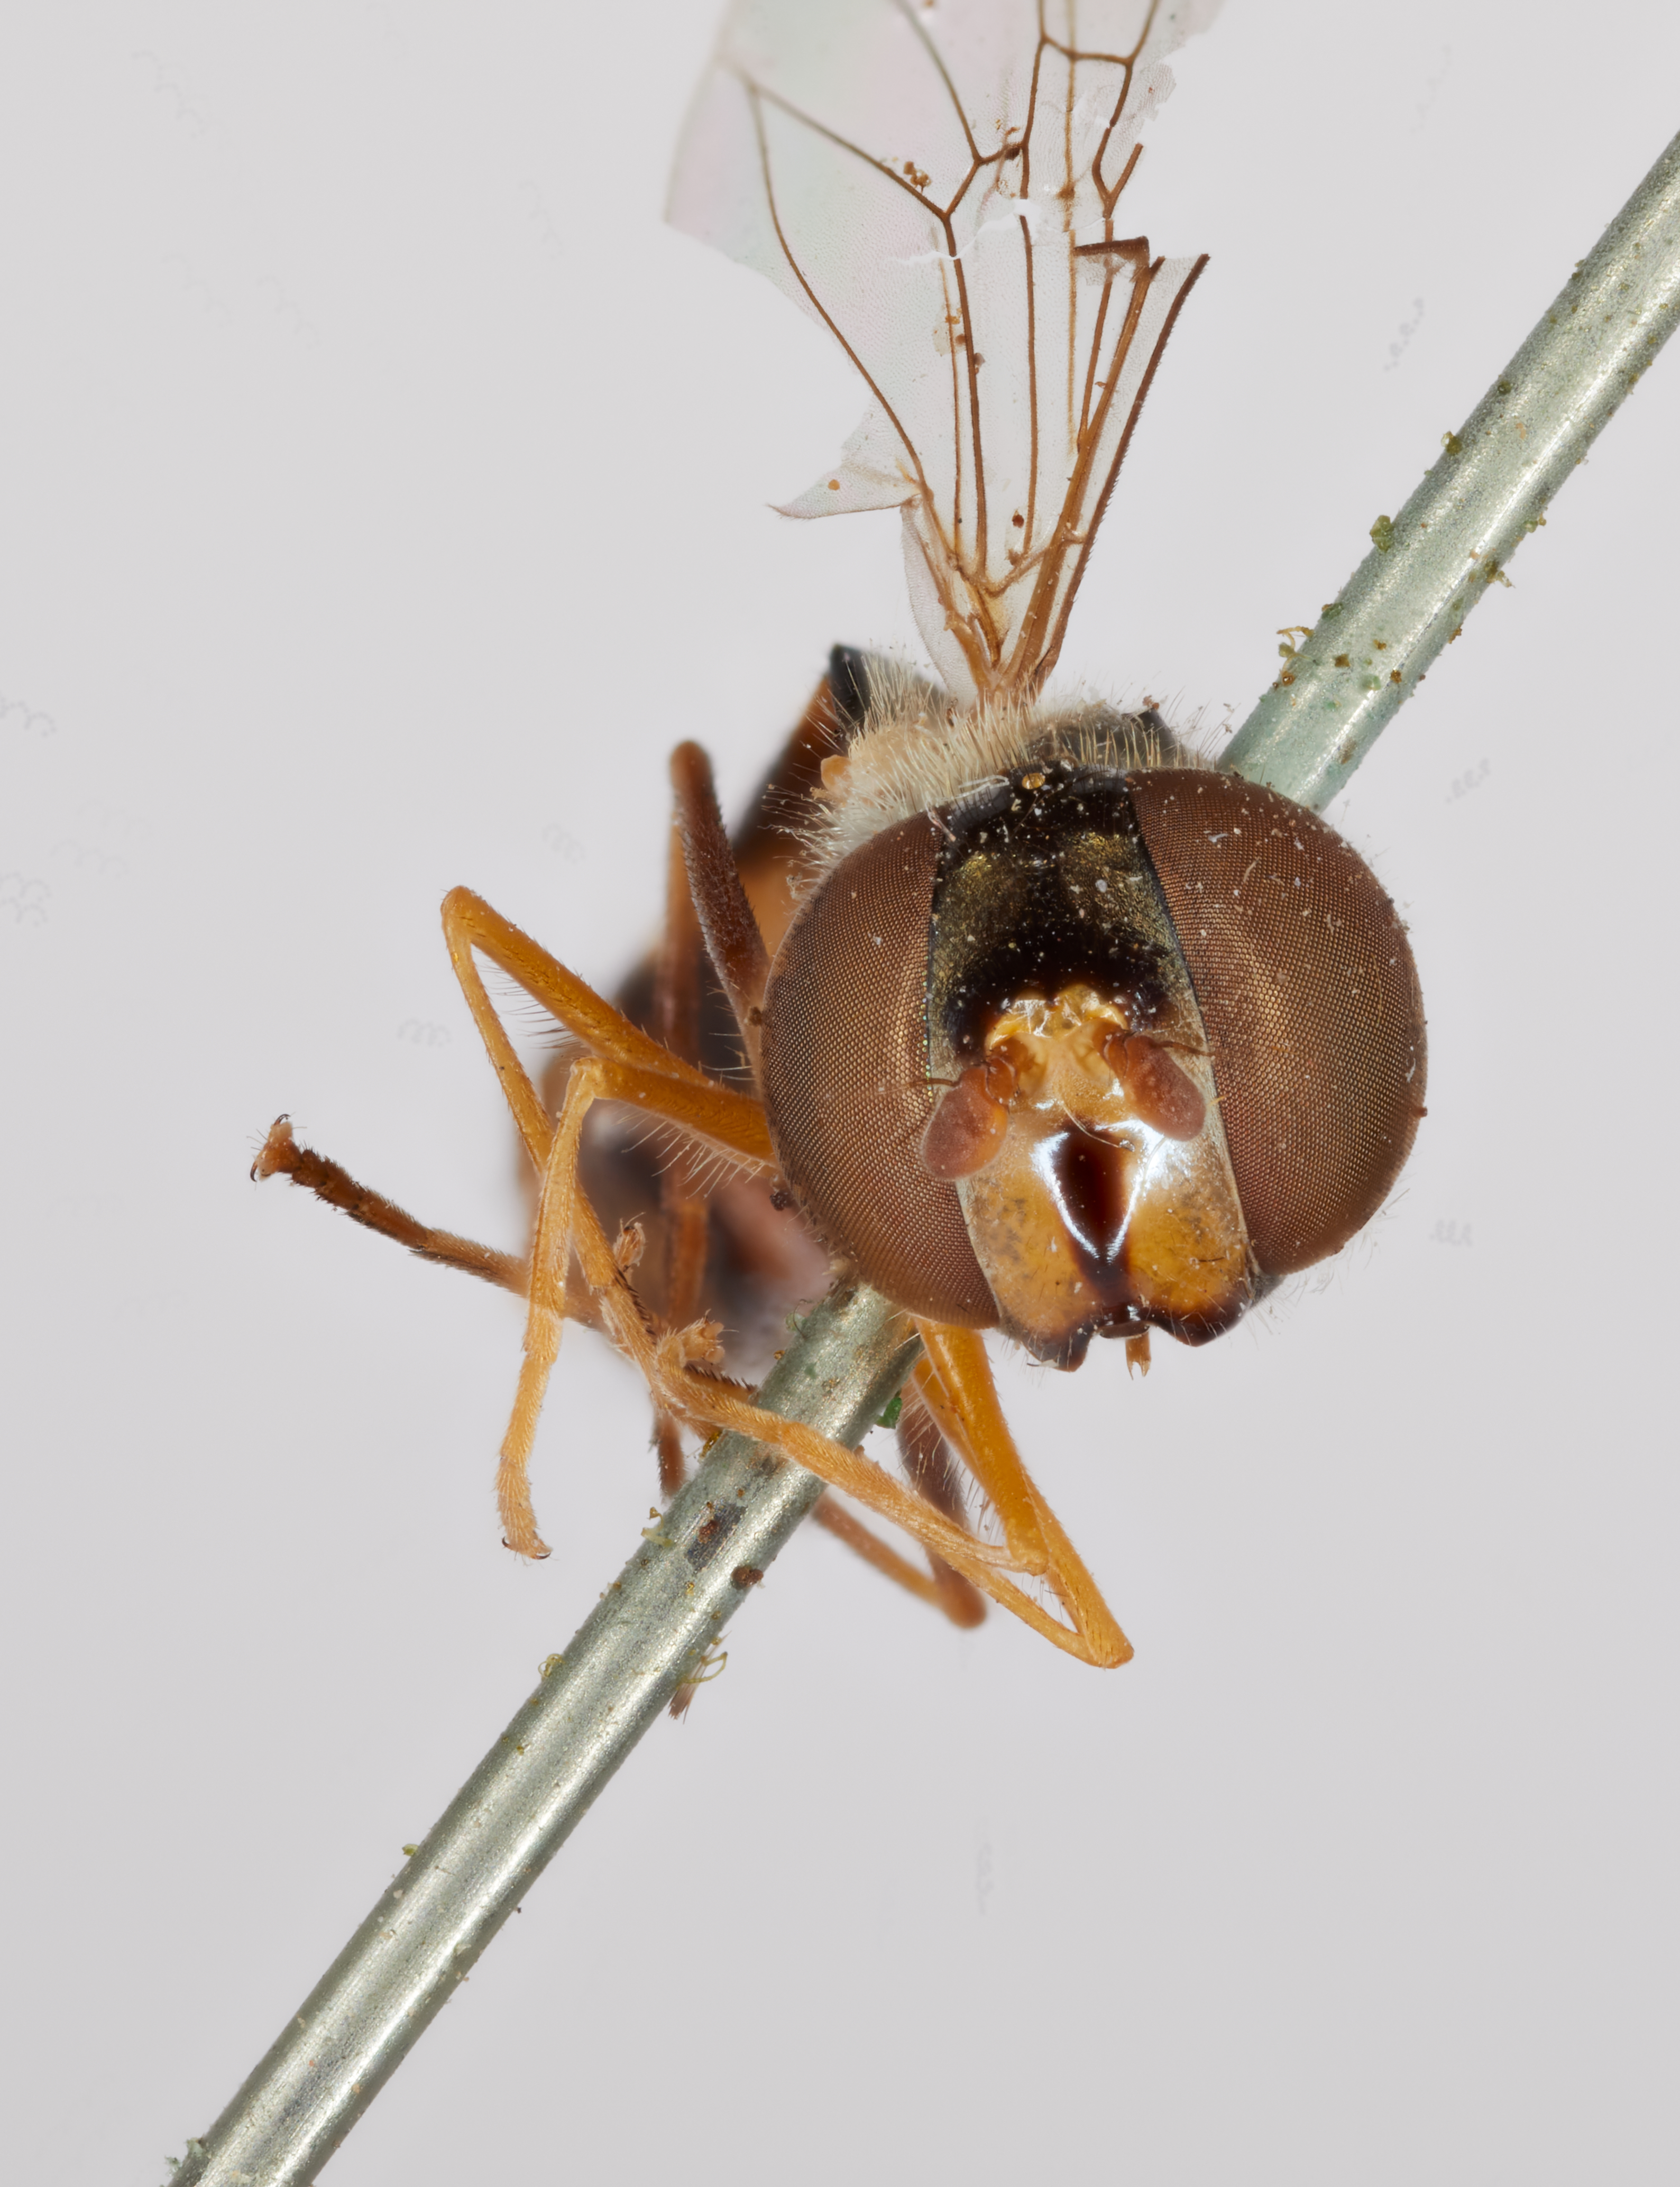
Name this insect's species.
Criorrhina humeralis
